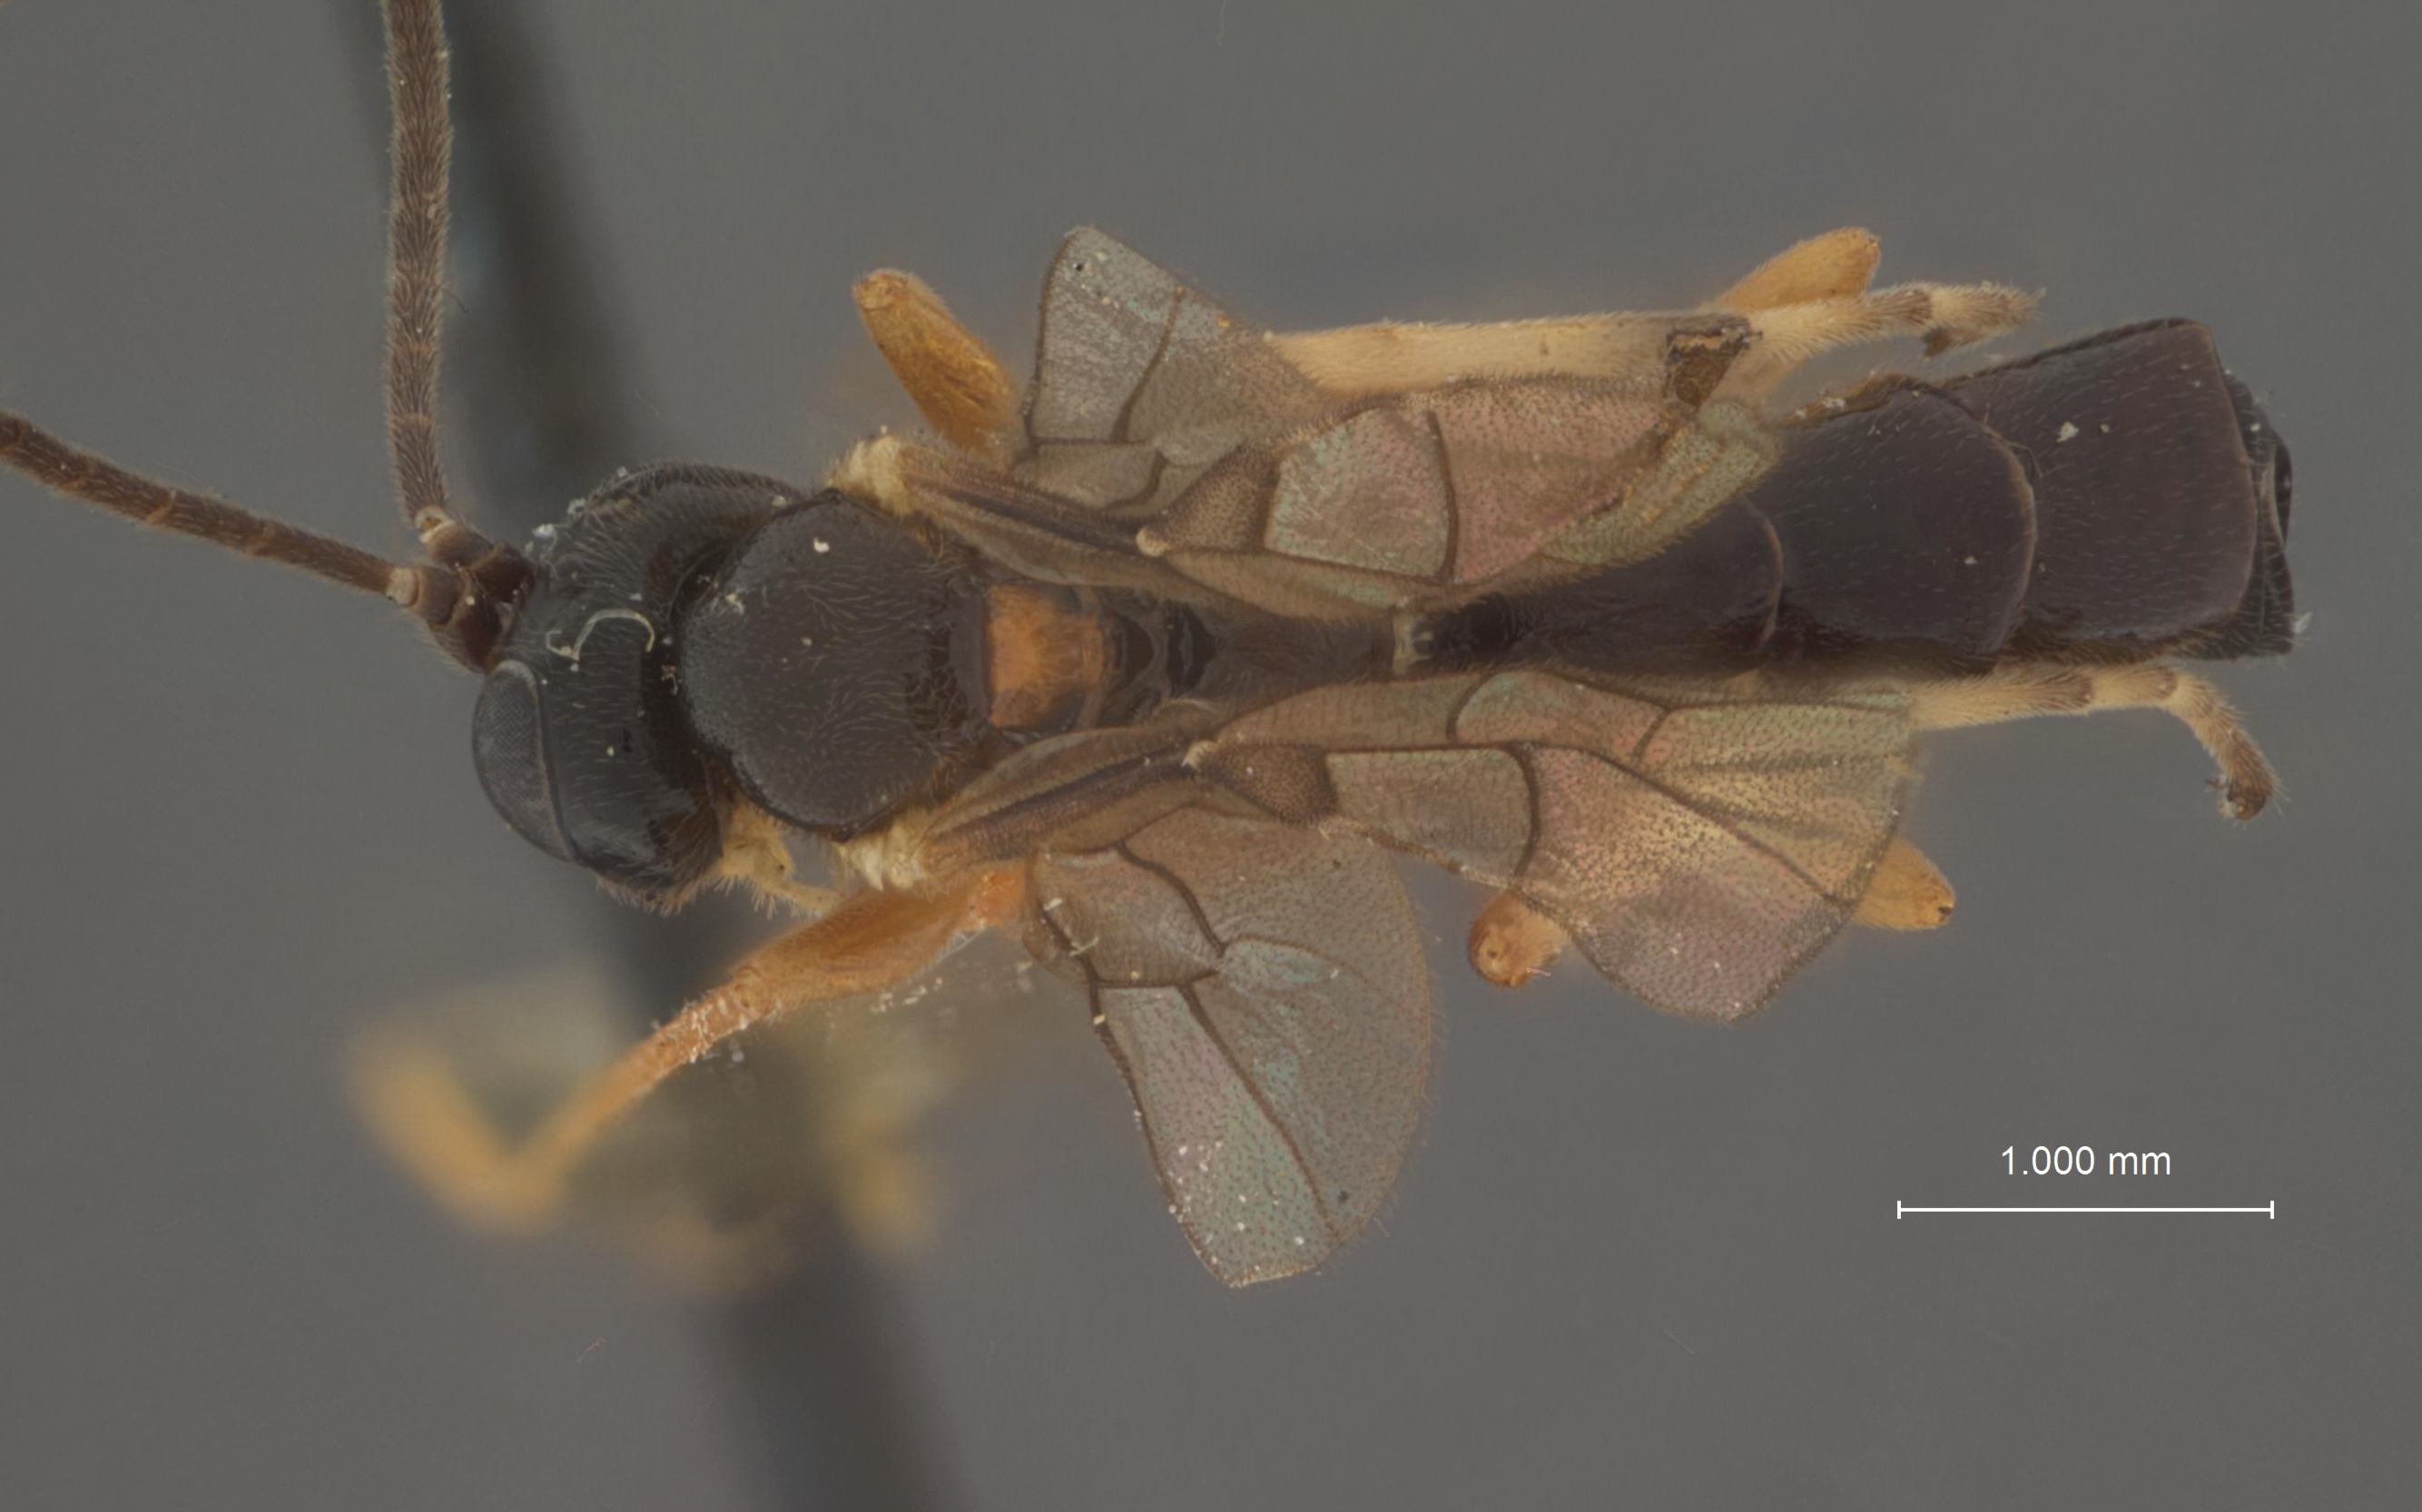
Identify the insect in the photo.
Mesoleius phyllotamae
